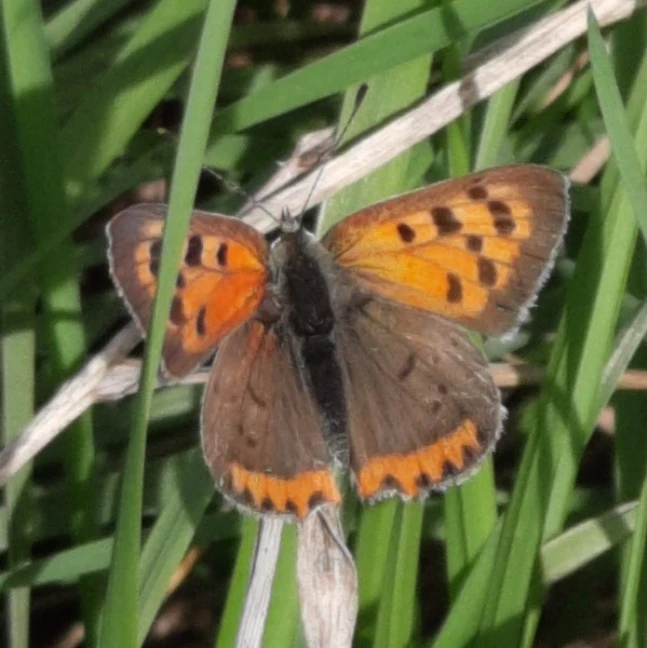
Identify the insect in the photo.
Lycaena phlaeas
